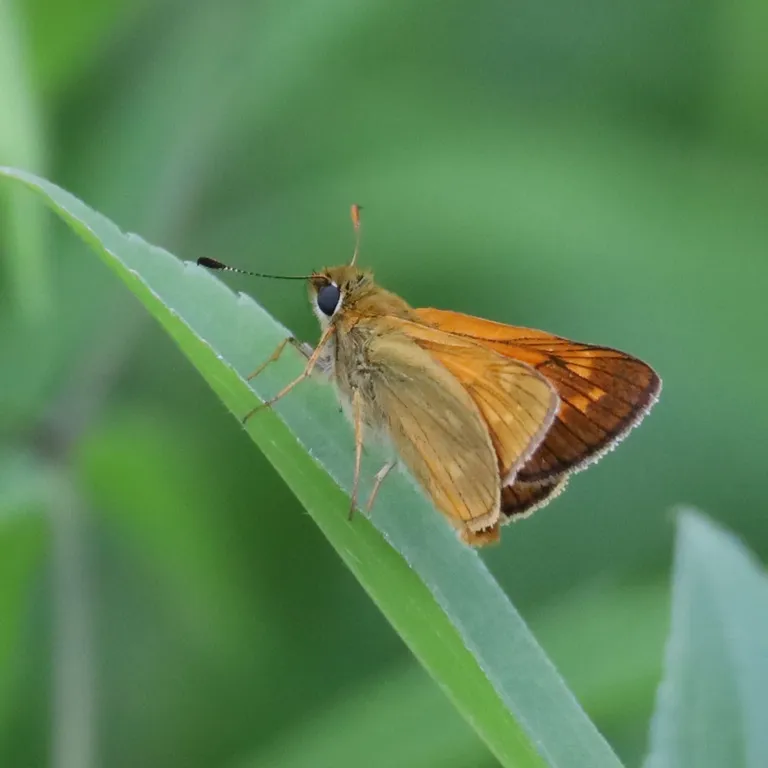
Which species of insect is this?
Ochlodes sylvanus (also Ochlodes venata)
